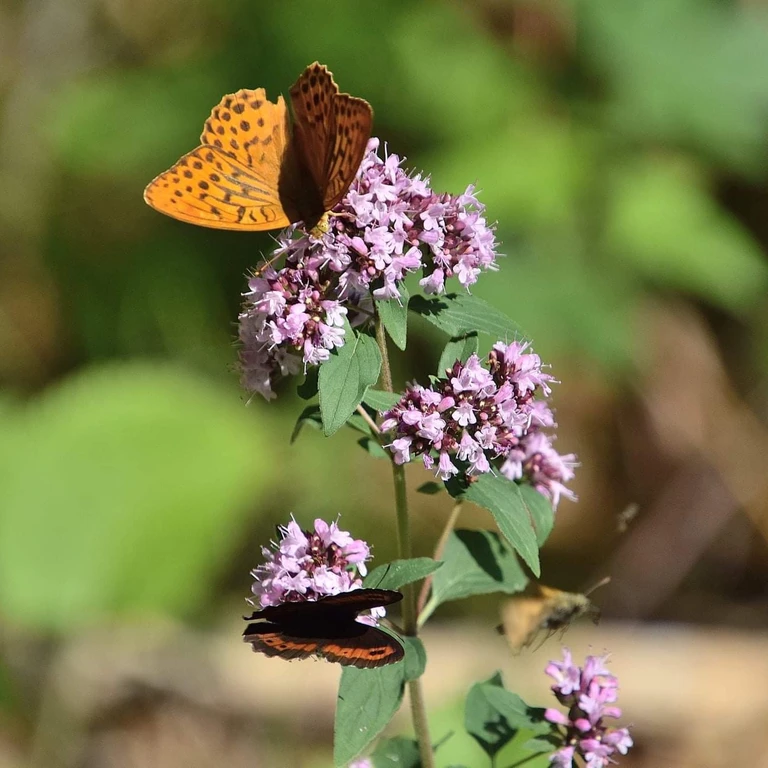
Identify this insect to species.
Argynnis paphia
